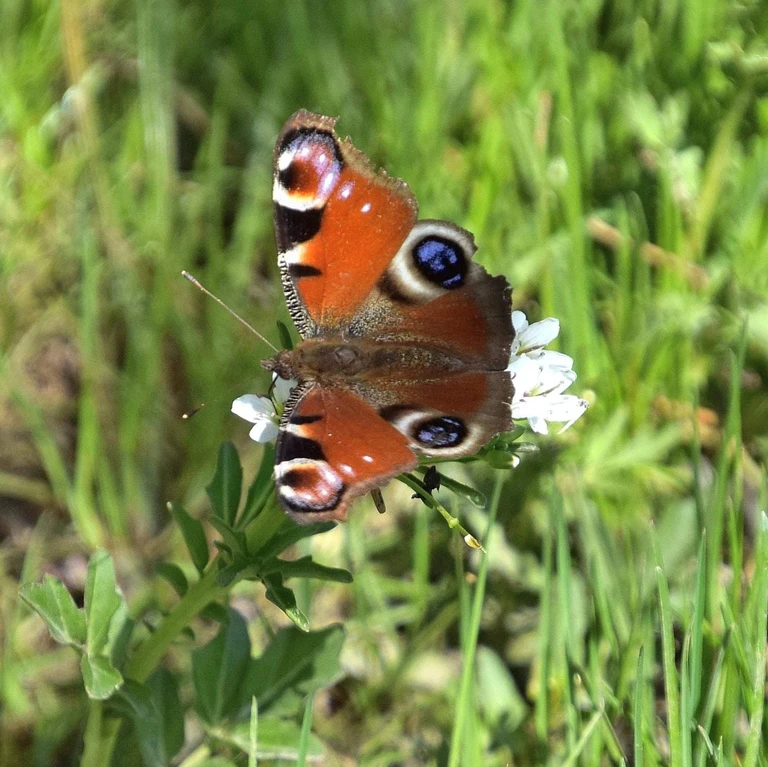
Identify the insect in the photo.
Aglais io
